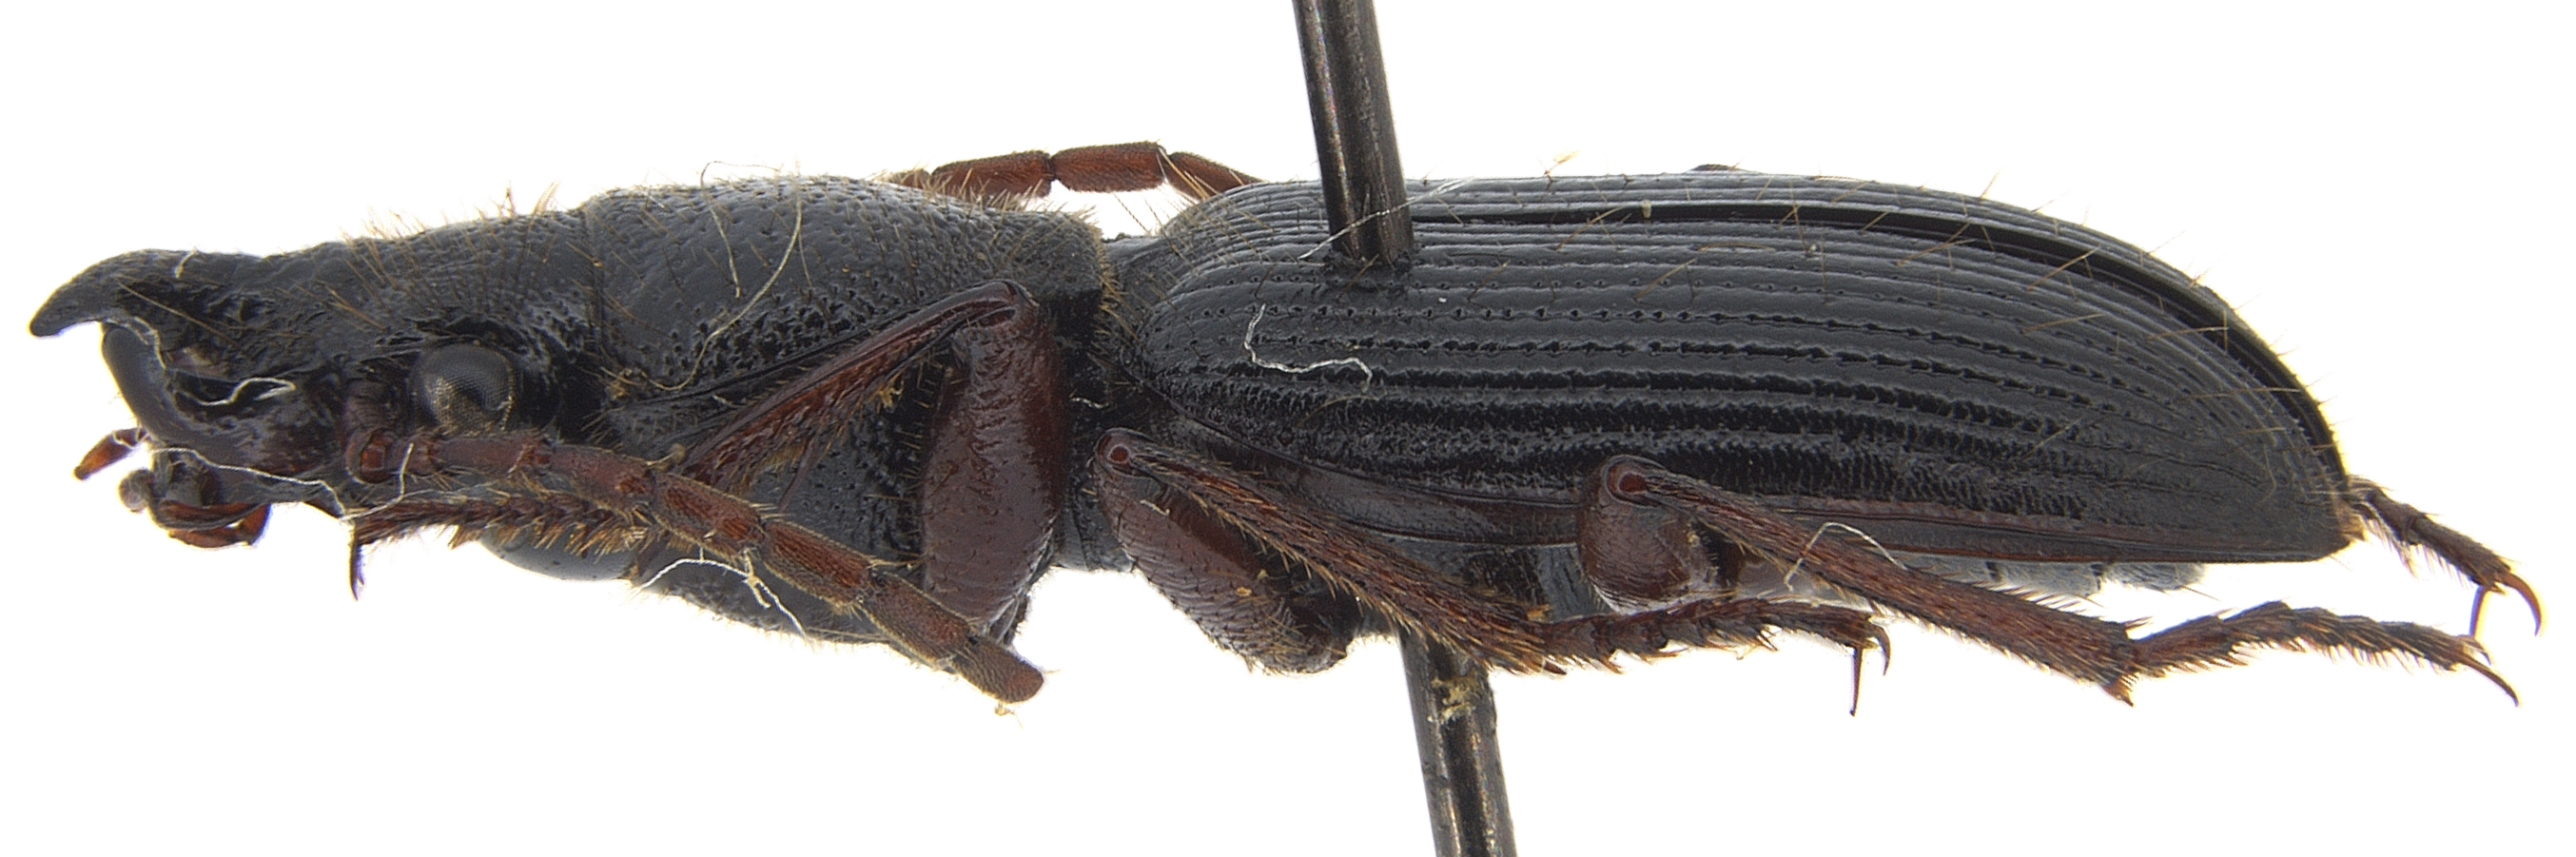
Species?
Catomus tricuspidatus (also Ditomus tricuspidatus)
